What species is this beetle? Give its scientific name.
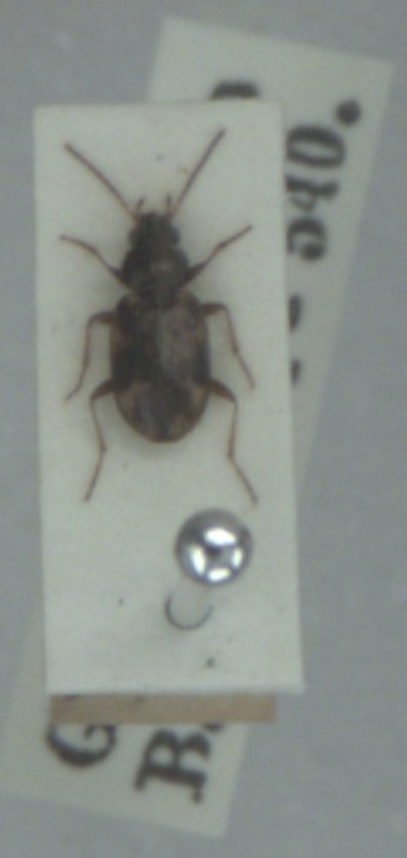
Bembidion semipunctatum
